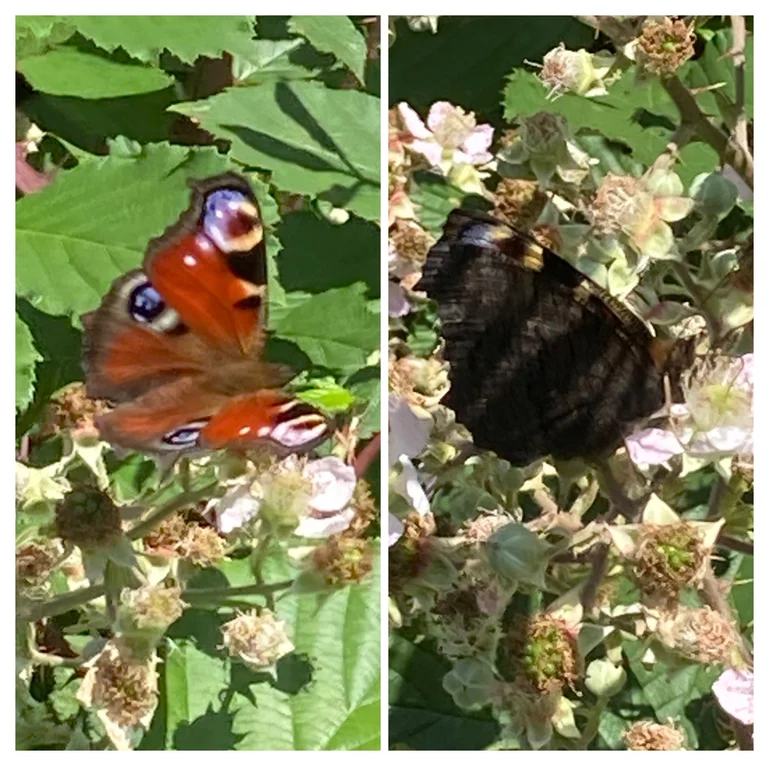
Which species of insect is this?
Aglais io
